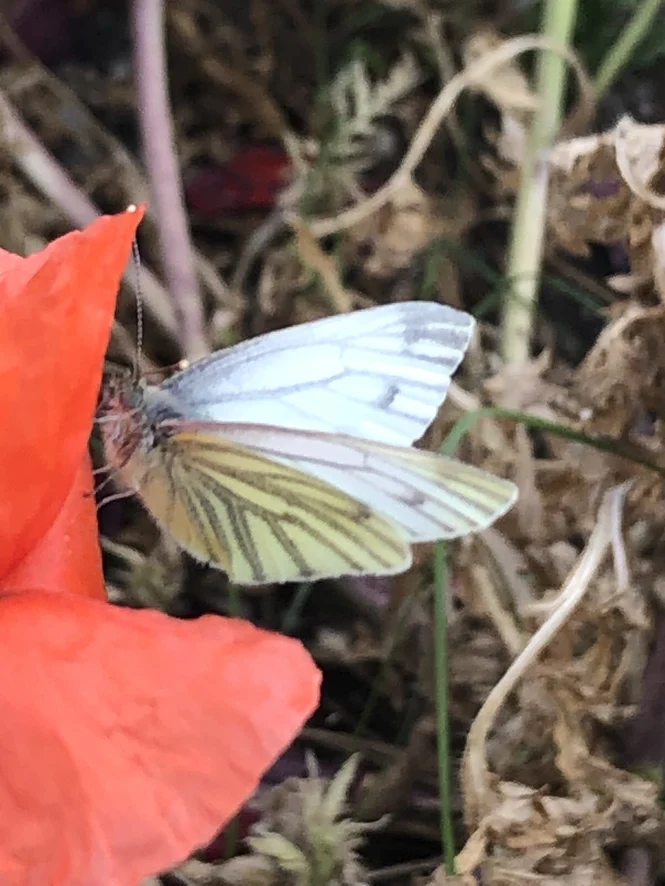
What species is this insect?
Pieris napi
